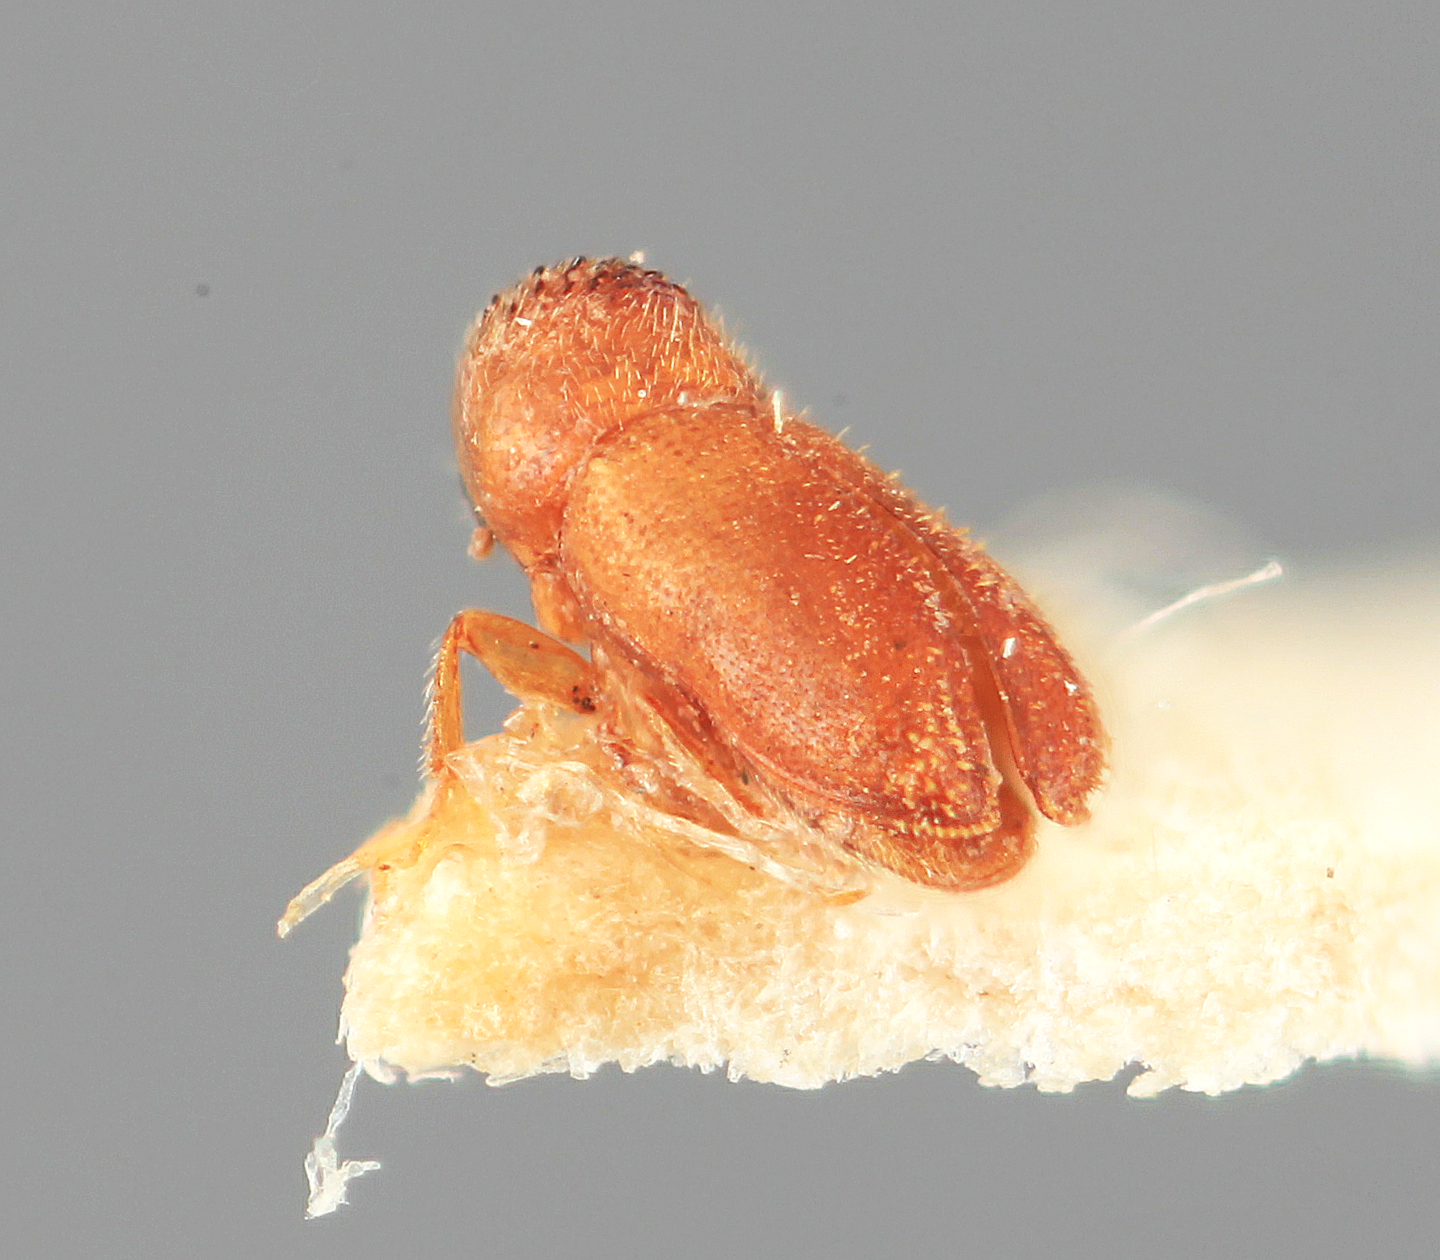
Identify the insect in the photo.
Mimiocurus beesoni
